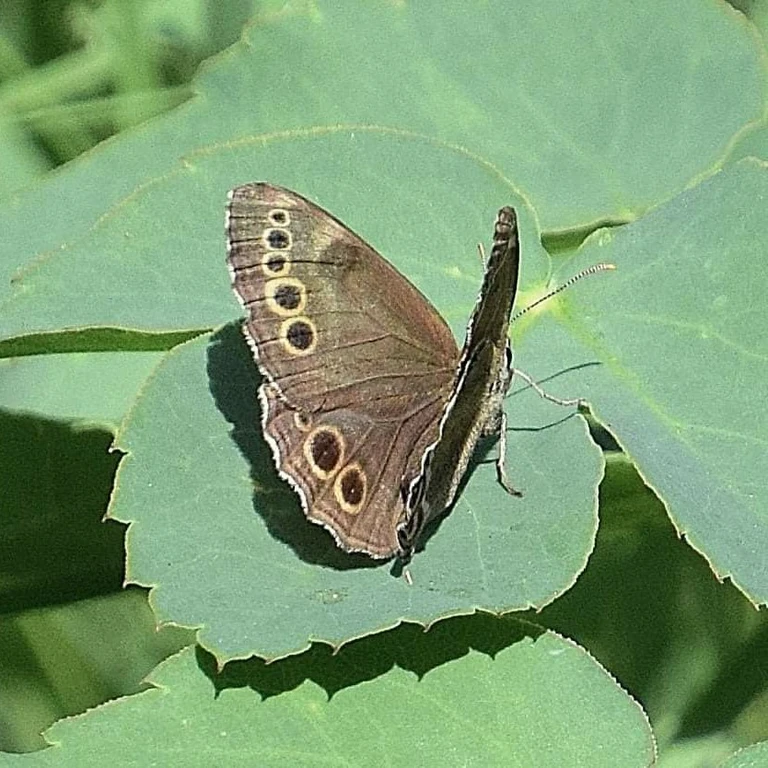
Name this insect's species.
Lopinga achine (also Pararge achine)
